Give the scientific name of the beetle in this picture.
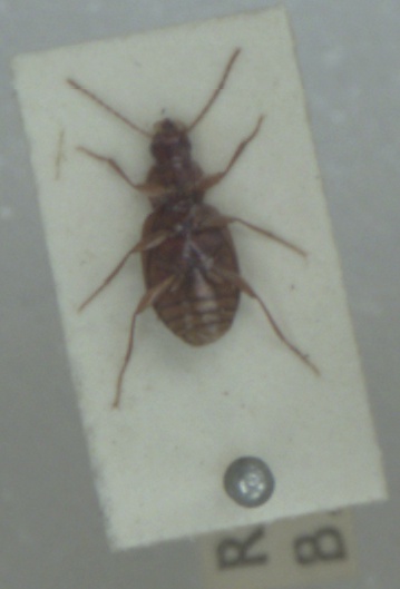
Ocys harpaloides
